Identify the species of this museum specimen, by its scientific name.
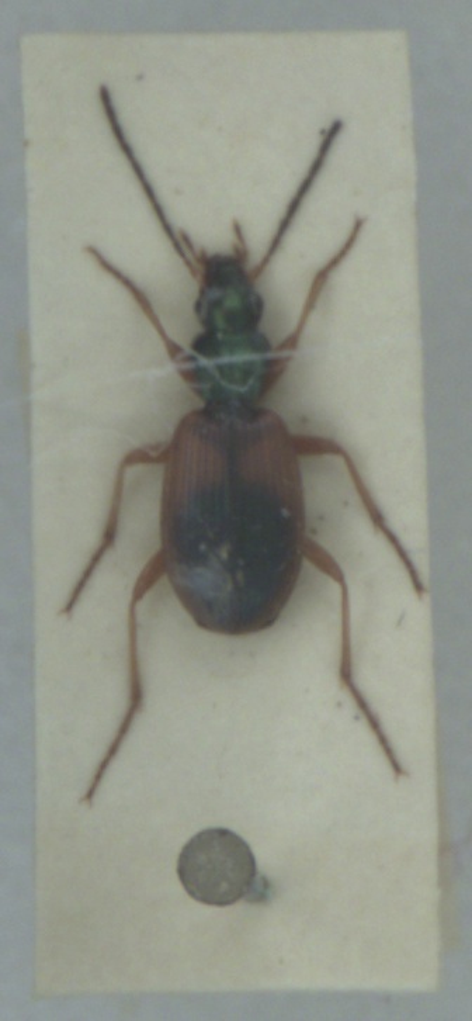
Anchomenus dorsalis
